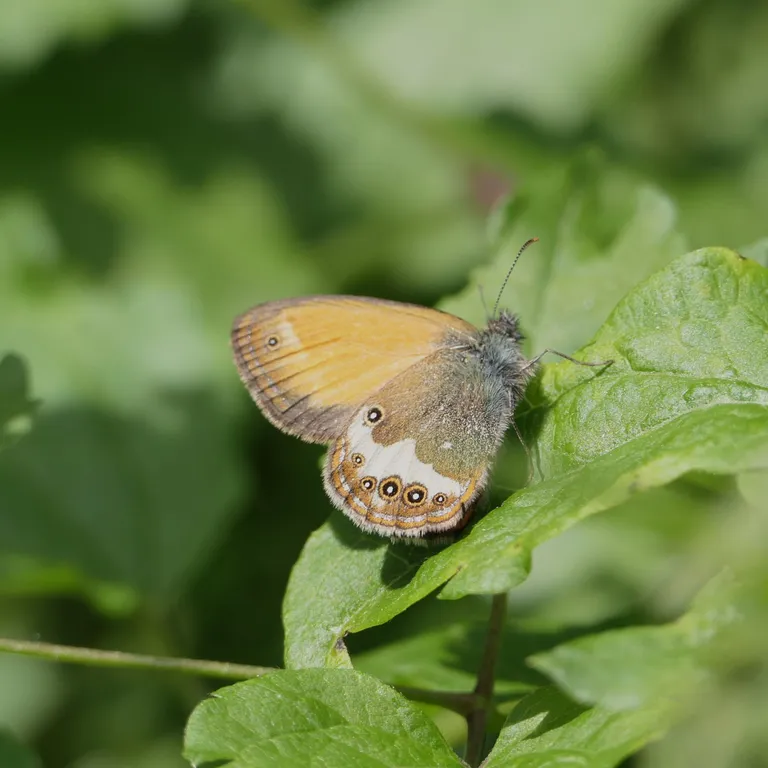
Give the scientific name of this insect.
Coenonympha arcania
